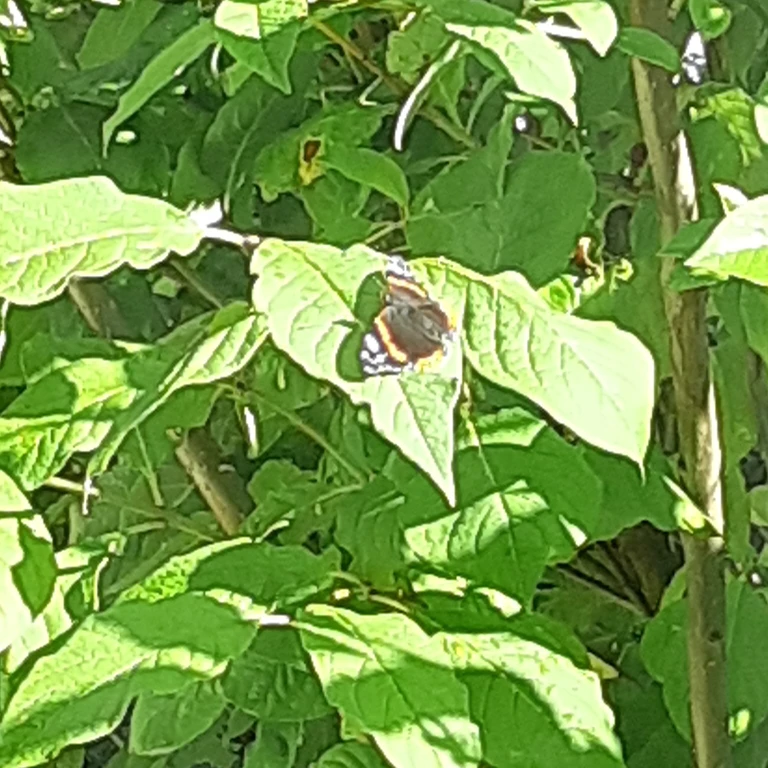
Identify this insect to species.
Vanessa atalanta
